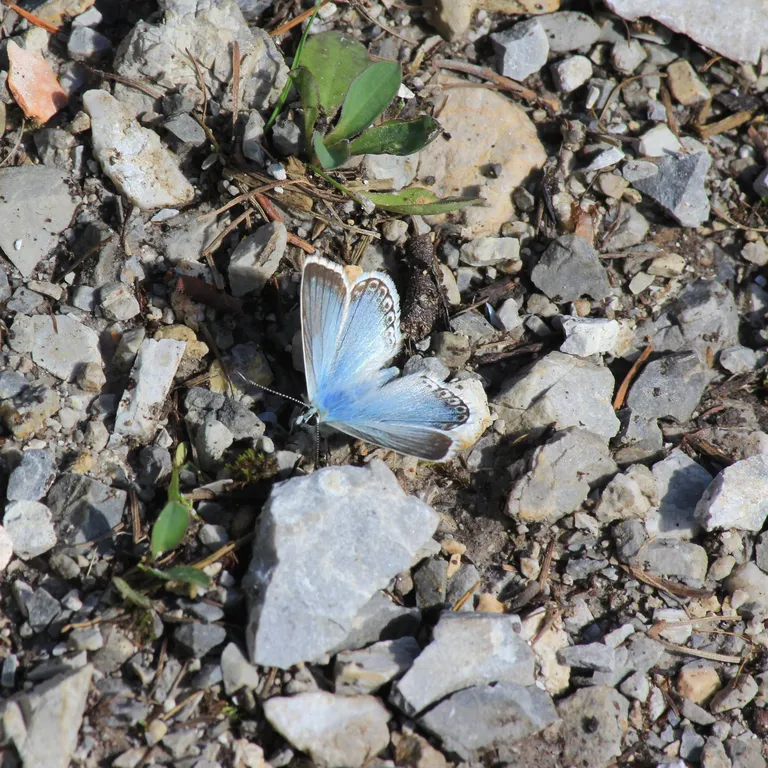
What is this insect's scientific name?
Lysandra coridon
